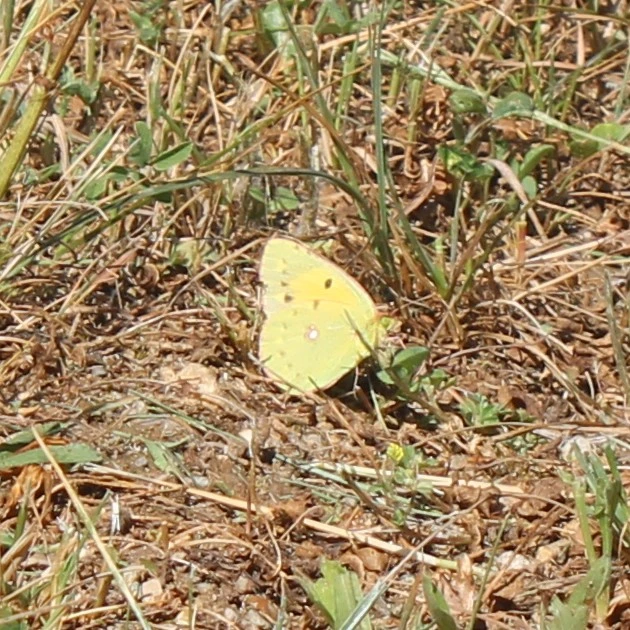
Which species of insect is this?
Colias croceus
